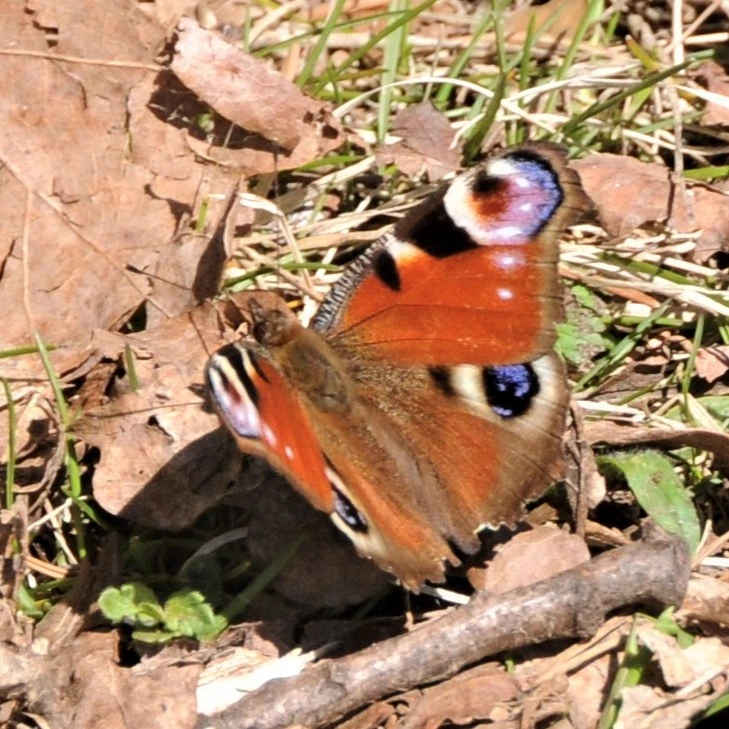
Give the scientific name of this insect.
Aglais io
